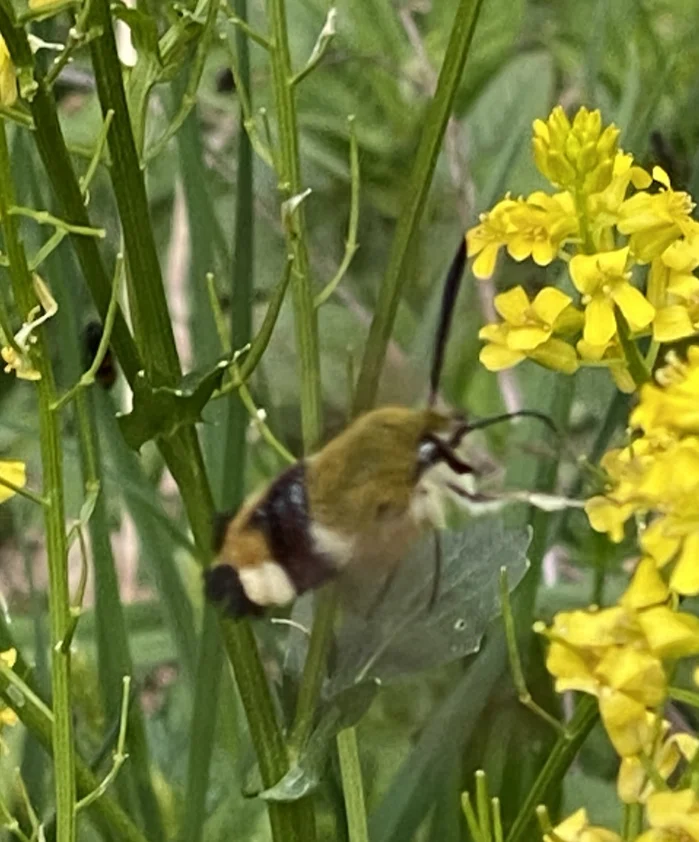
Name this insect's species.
Hemaris fuciformis
